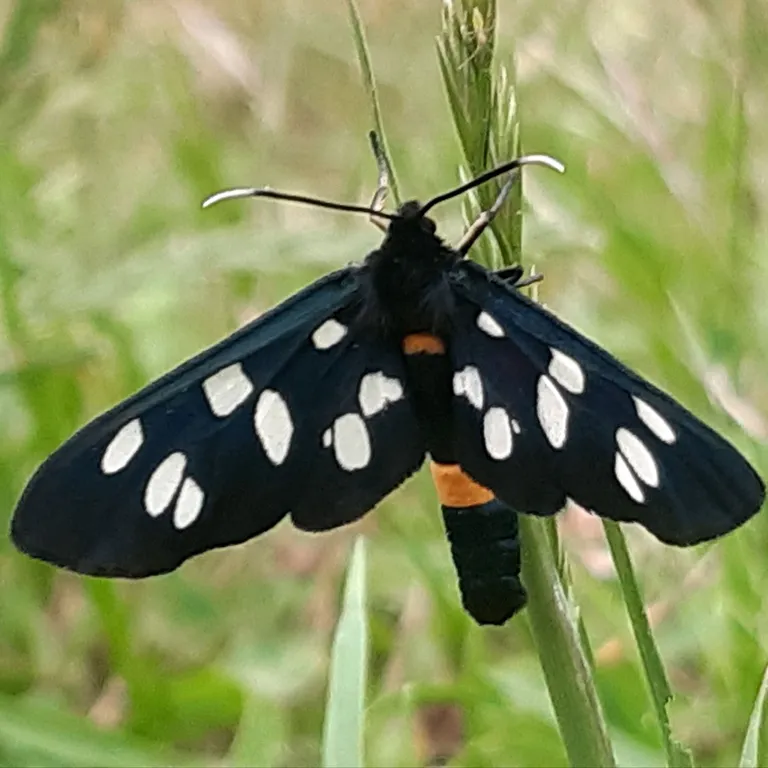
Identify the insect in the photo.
Amata phegea
